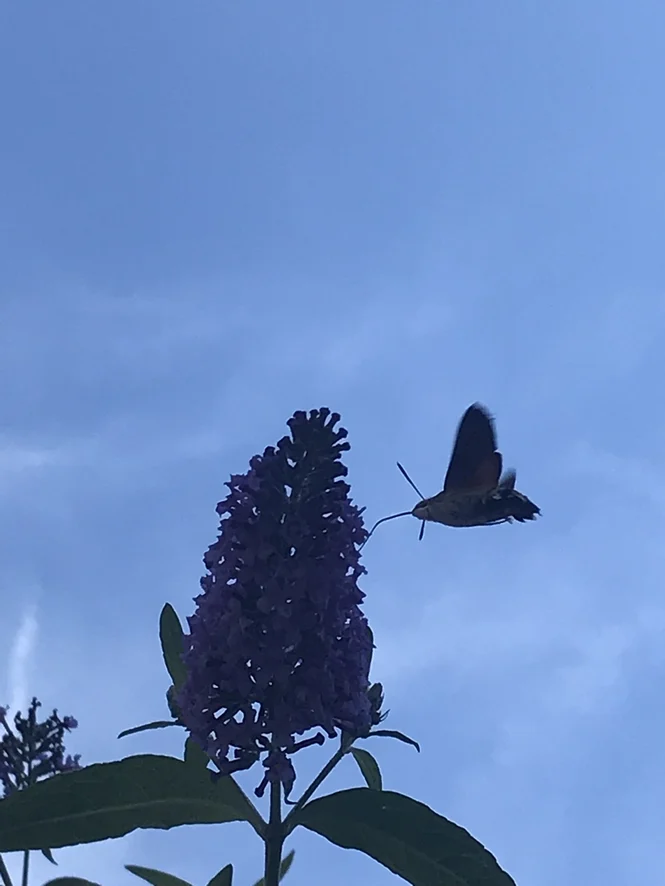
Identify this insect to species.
Macroglossum stellatarum
